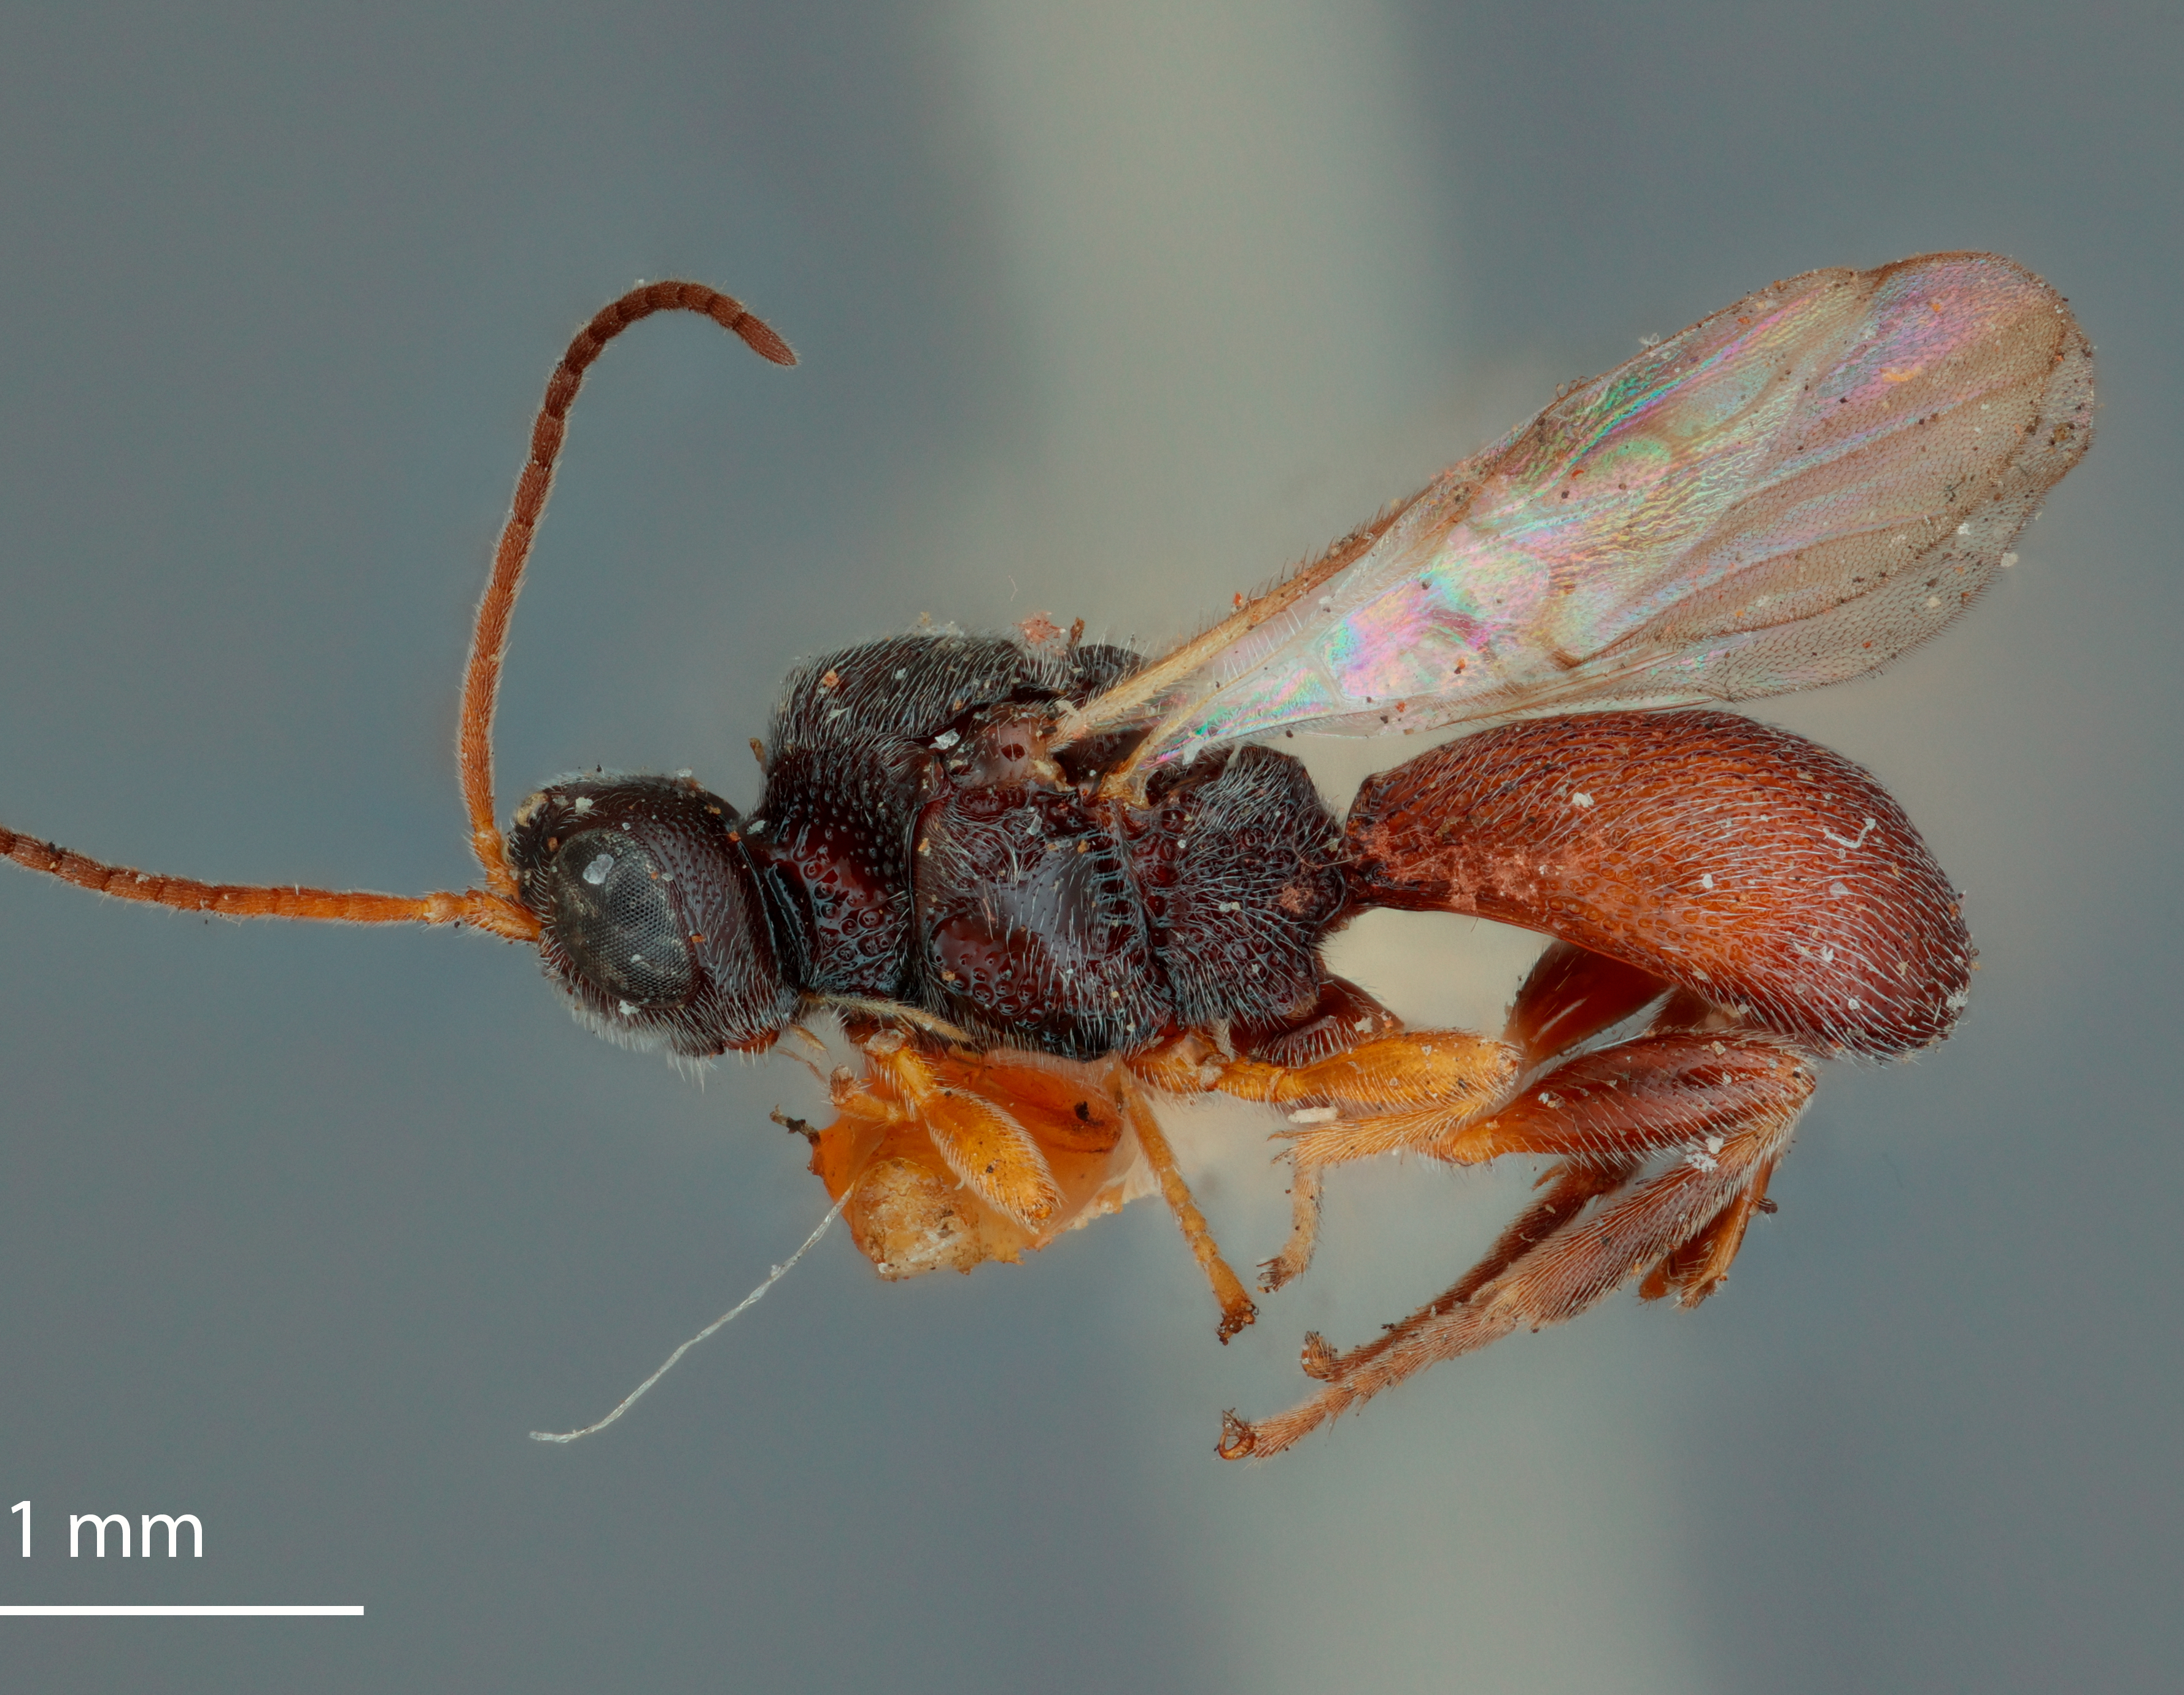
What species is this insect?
Urosigalphus otidocephali
